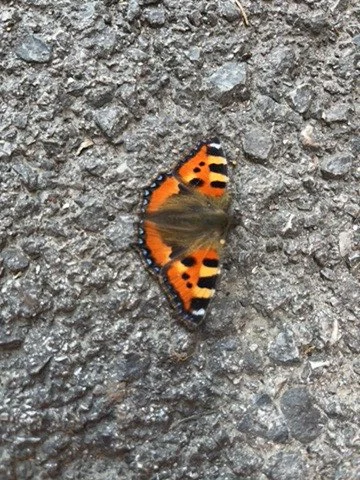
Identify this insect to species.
Aglais urticae
